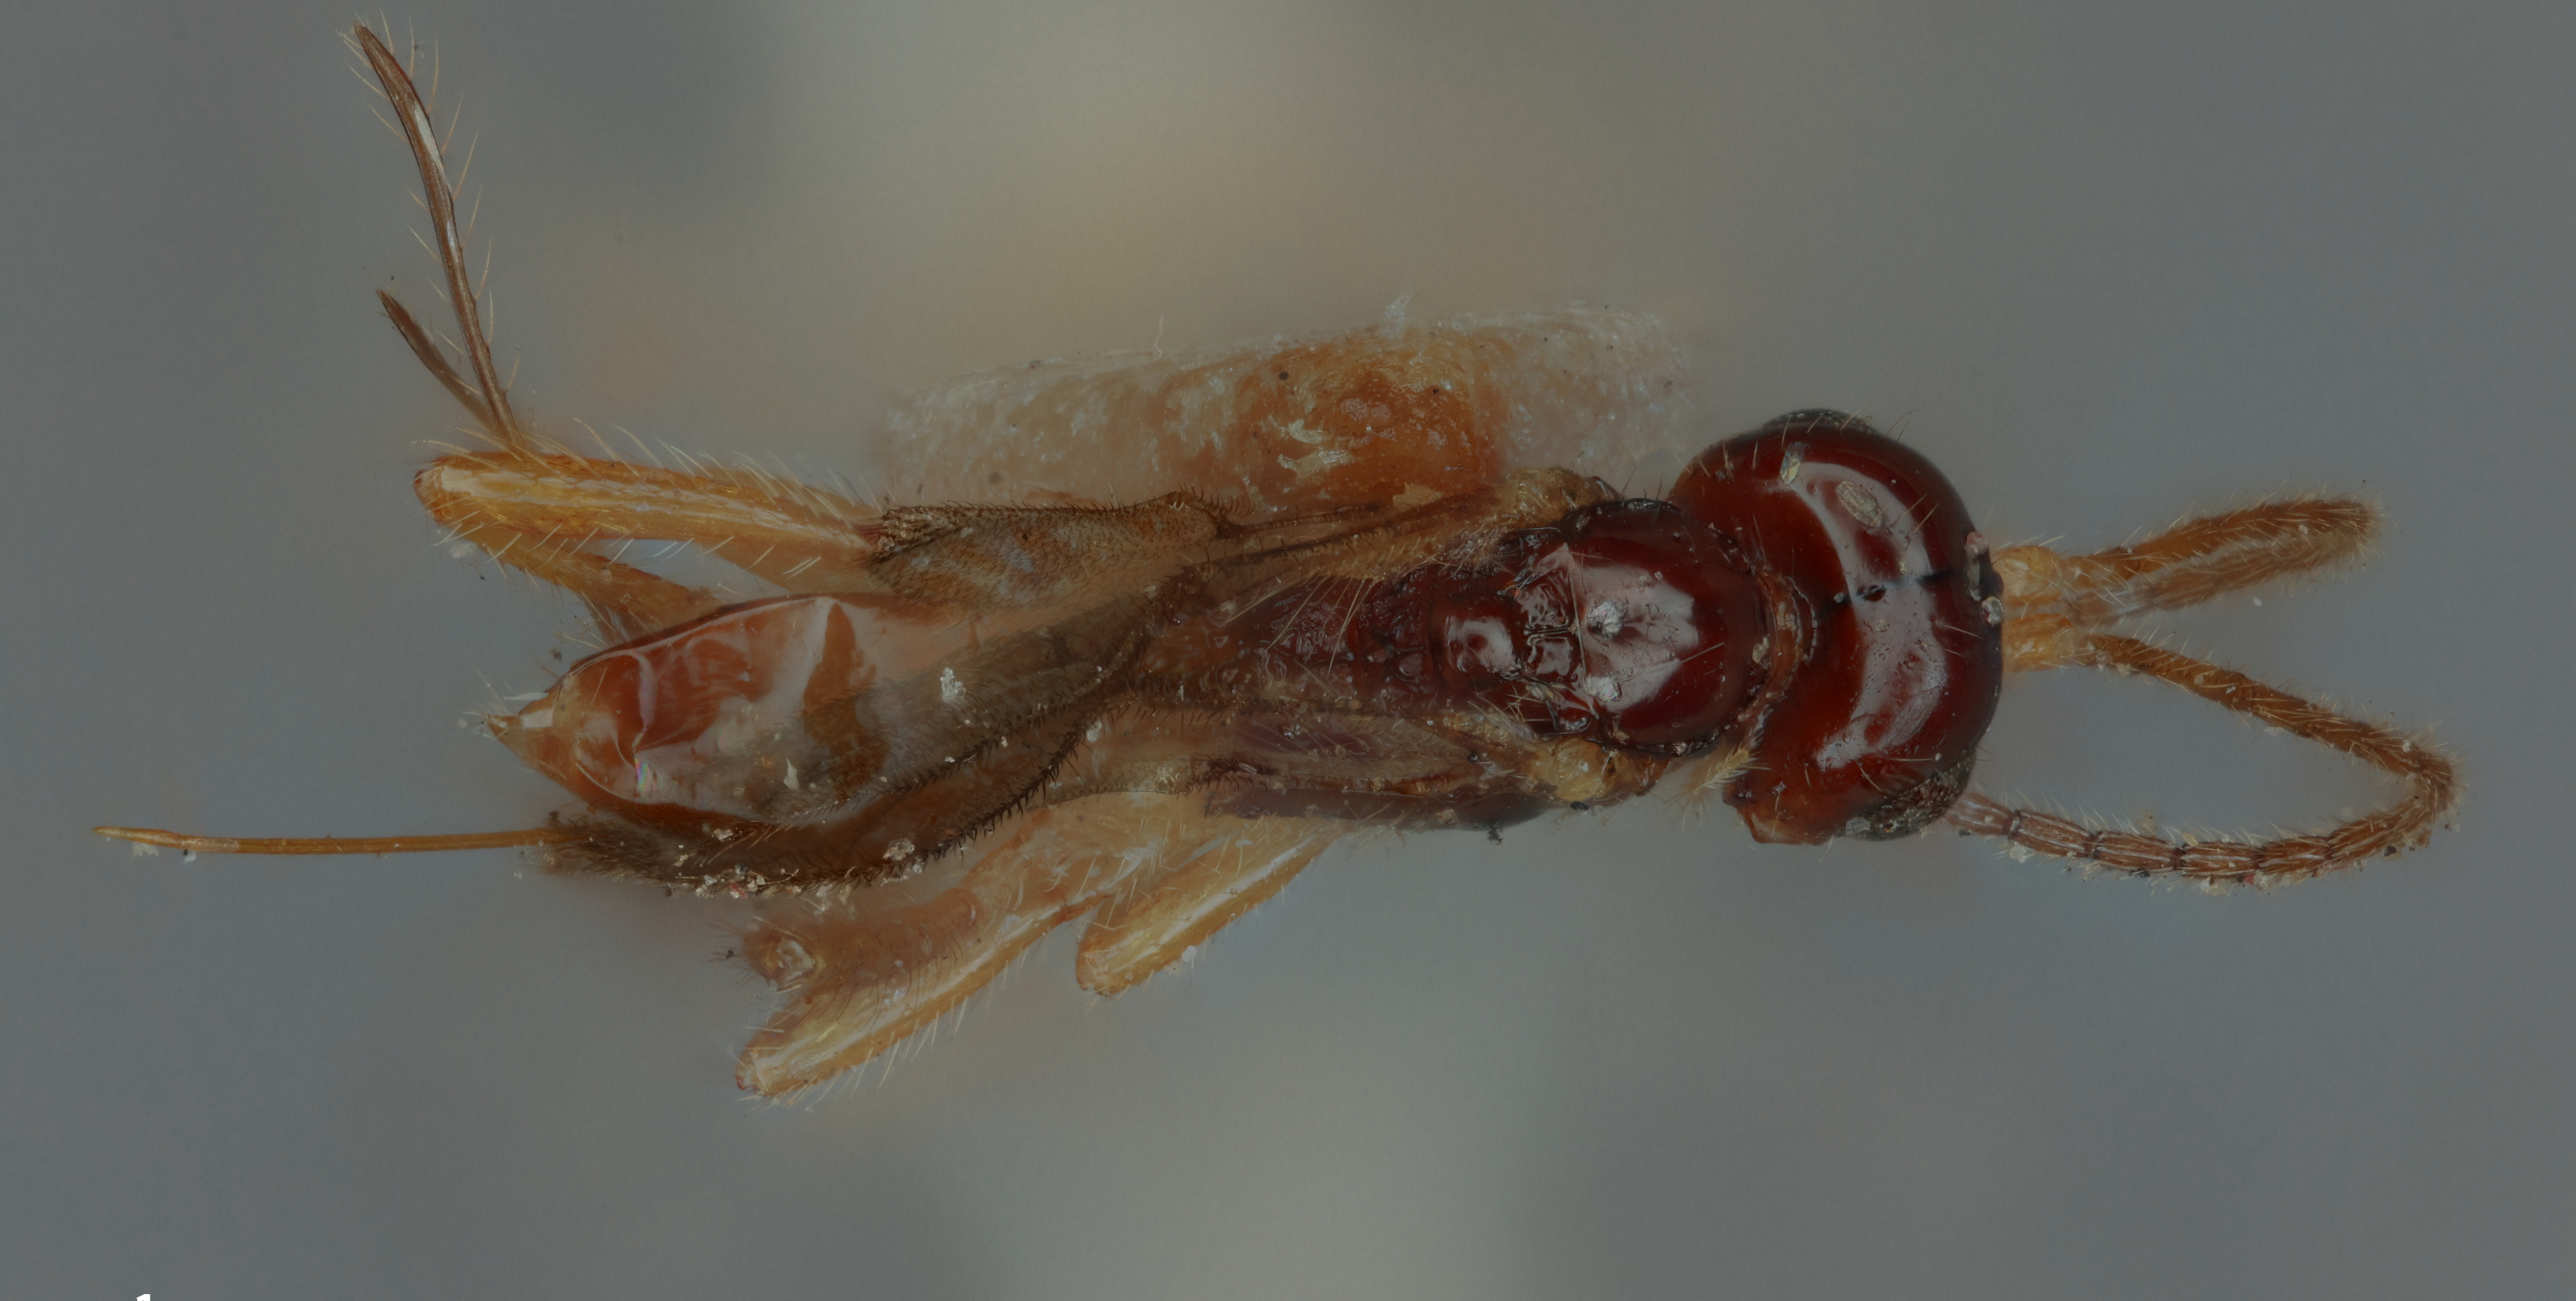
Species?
Phaenocarpa disjuncta
